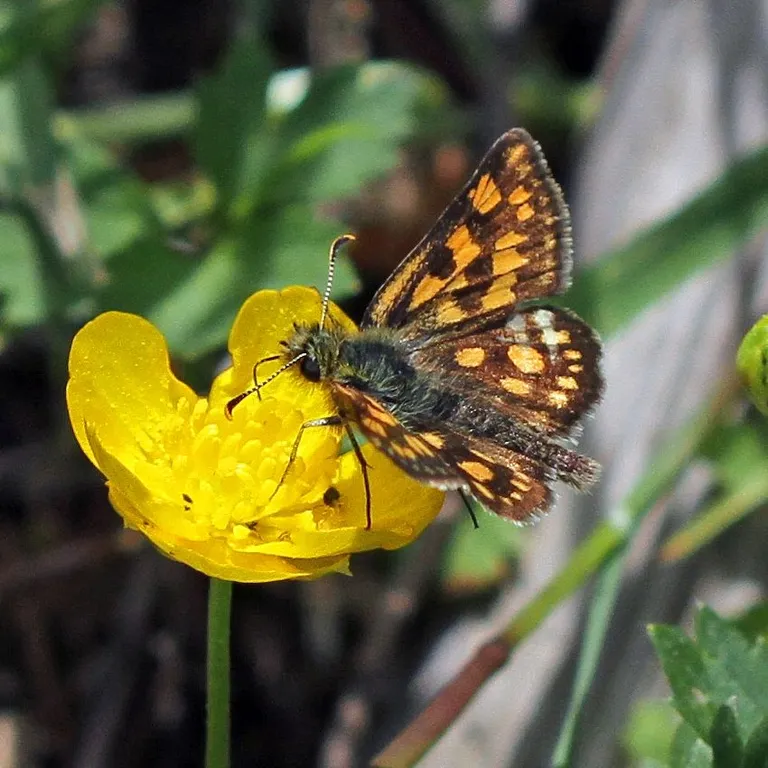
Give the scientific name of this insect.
Carterocephalus palaemon
